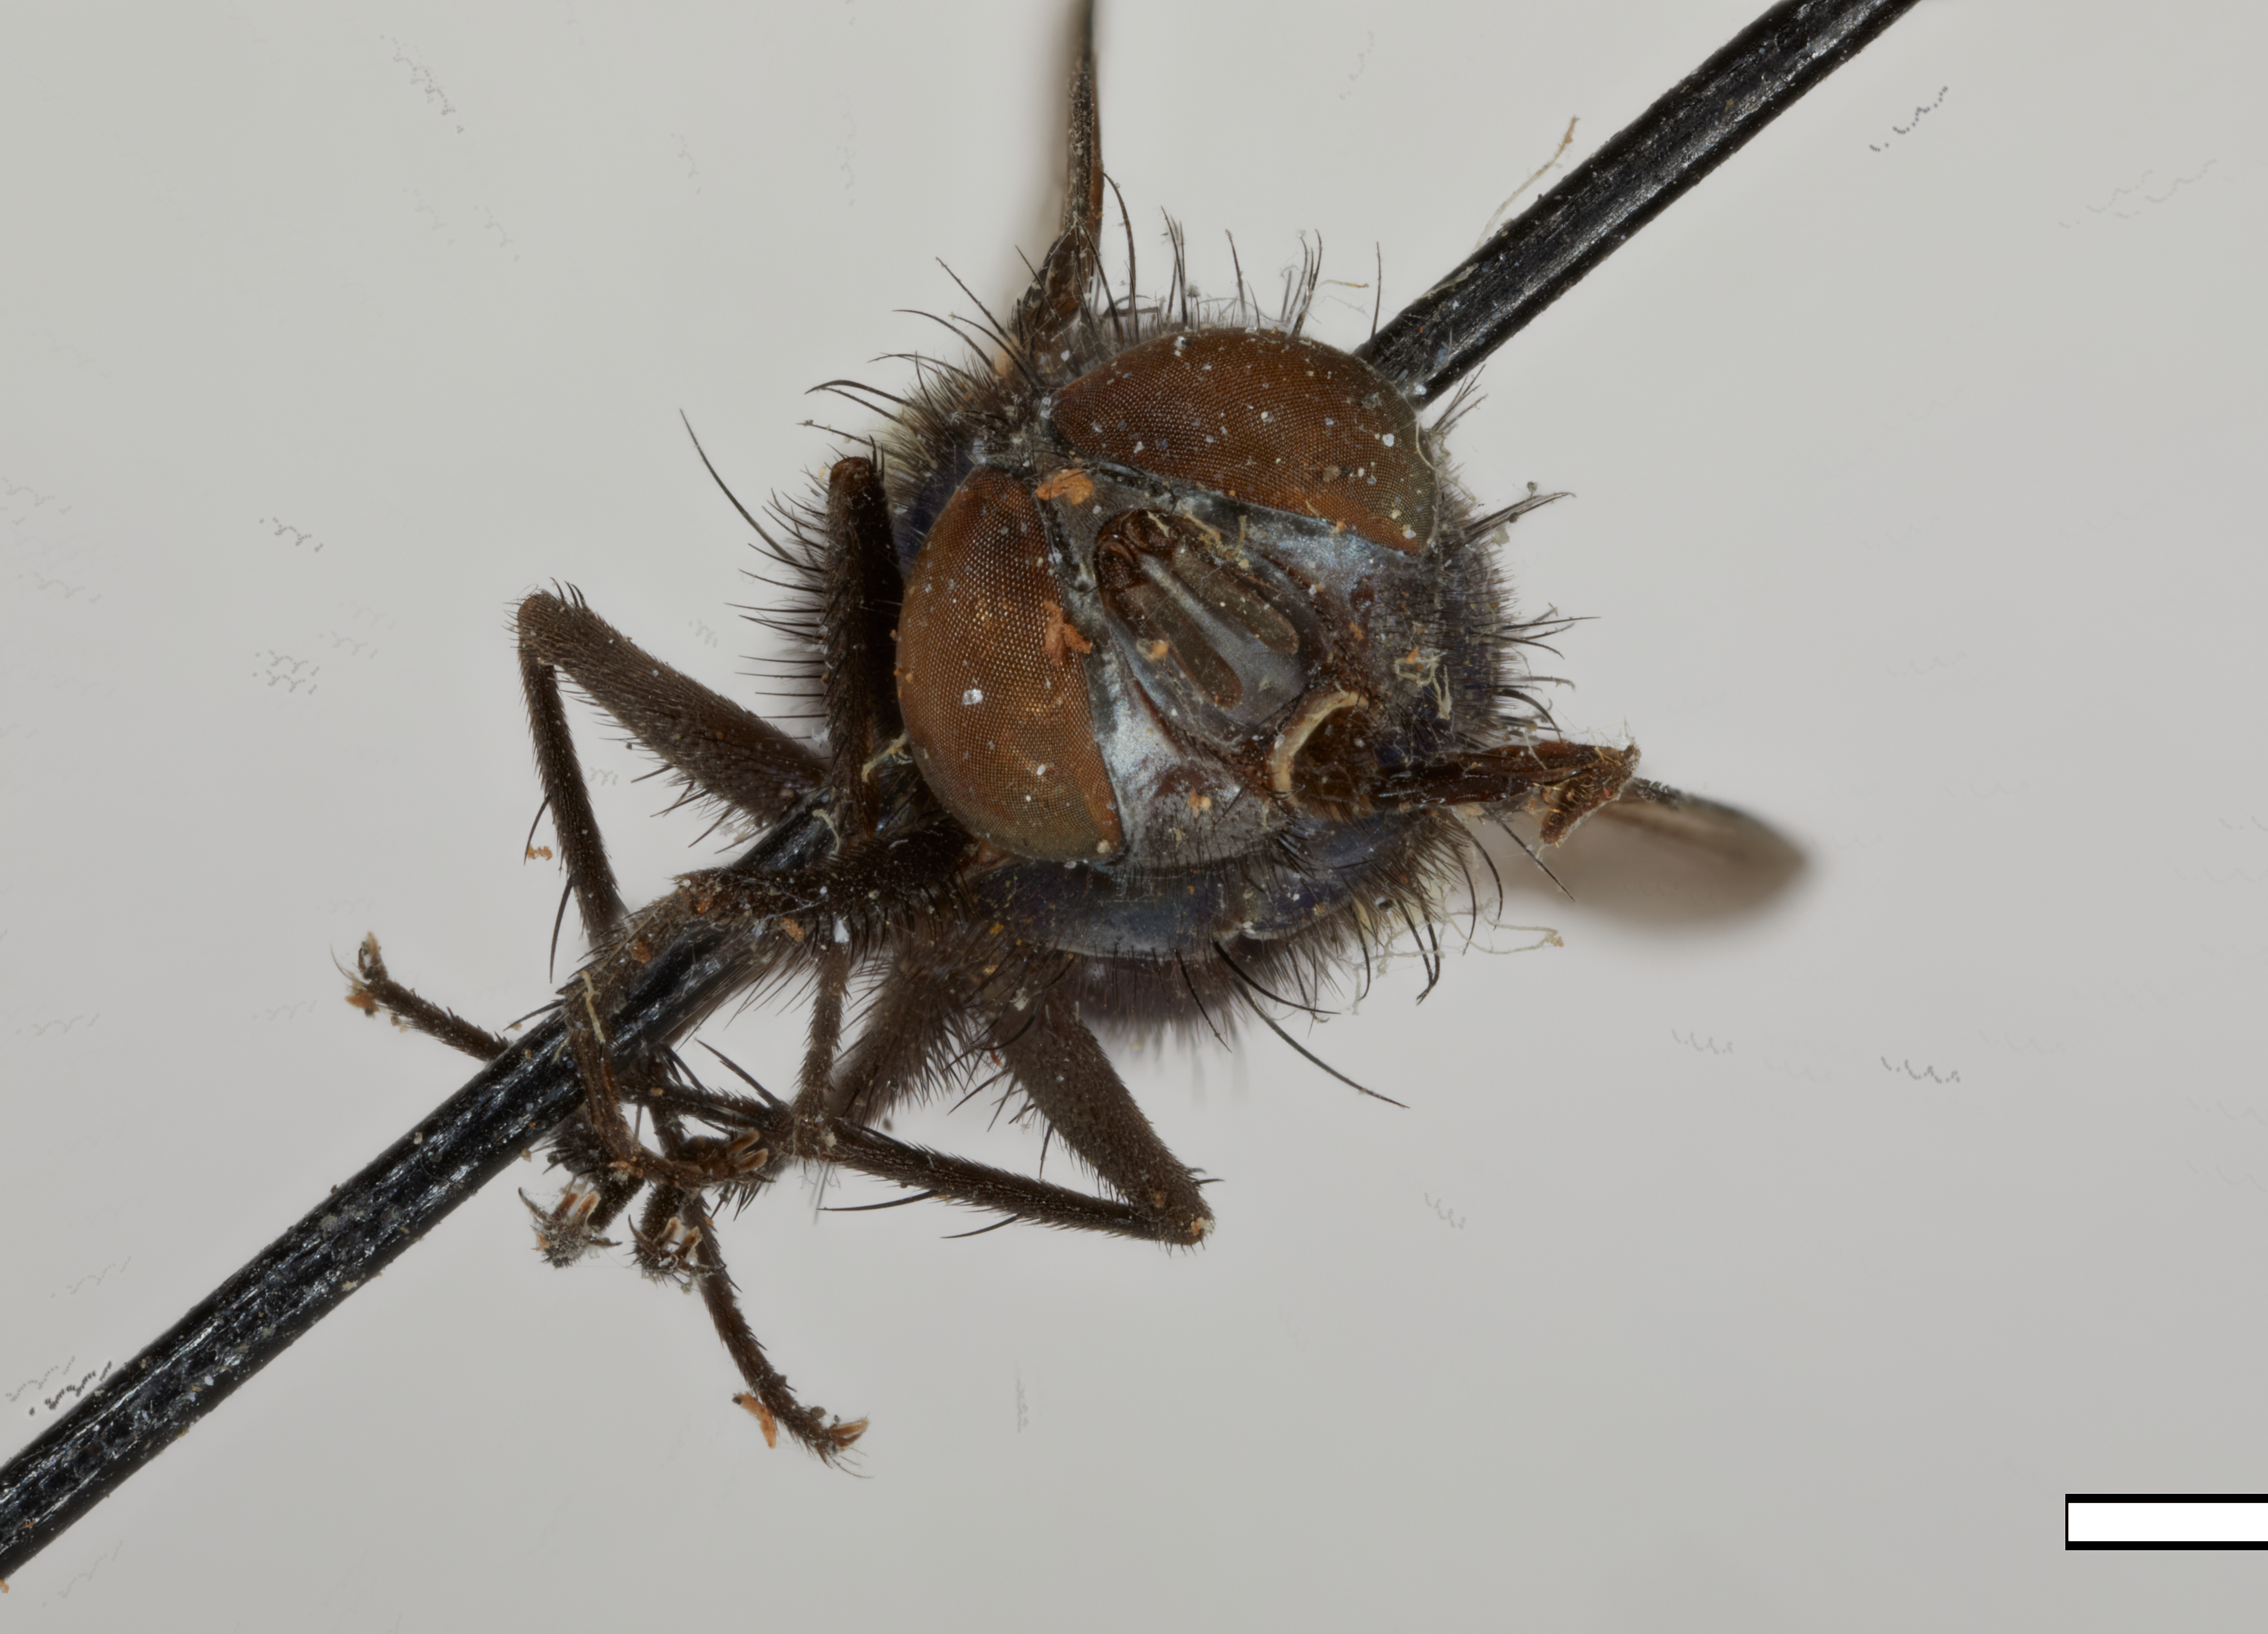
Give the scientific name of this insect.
Lucilia pilosa
